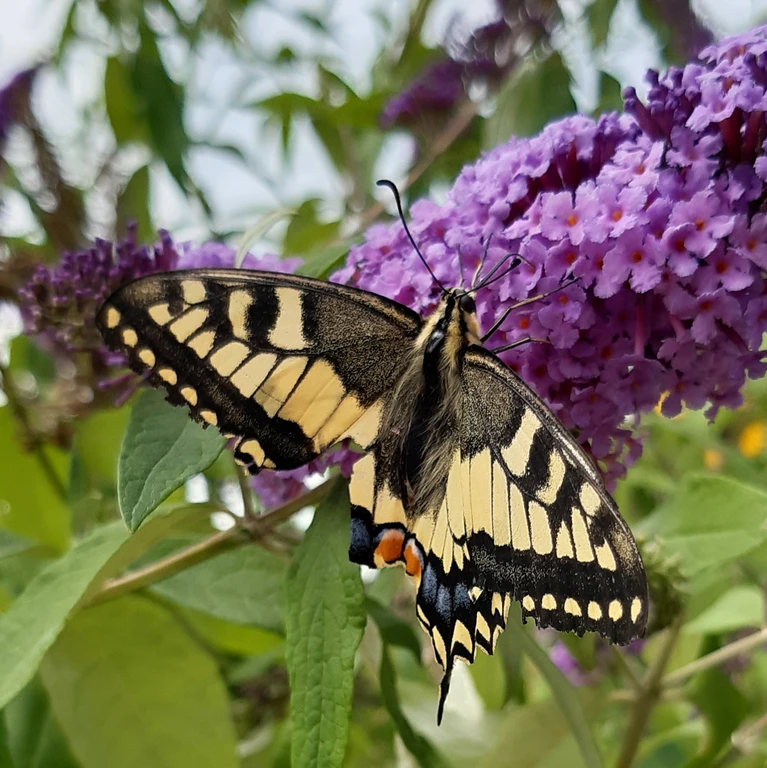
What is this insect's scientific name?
Papilio machaon
